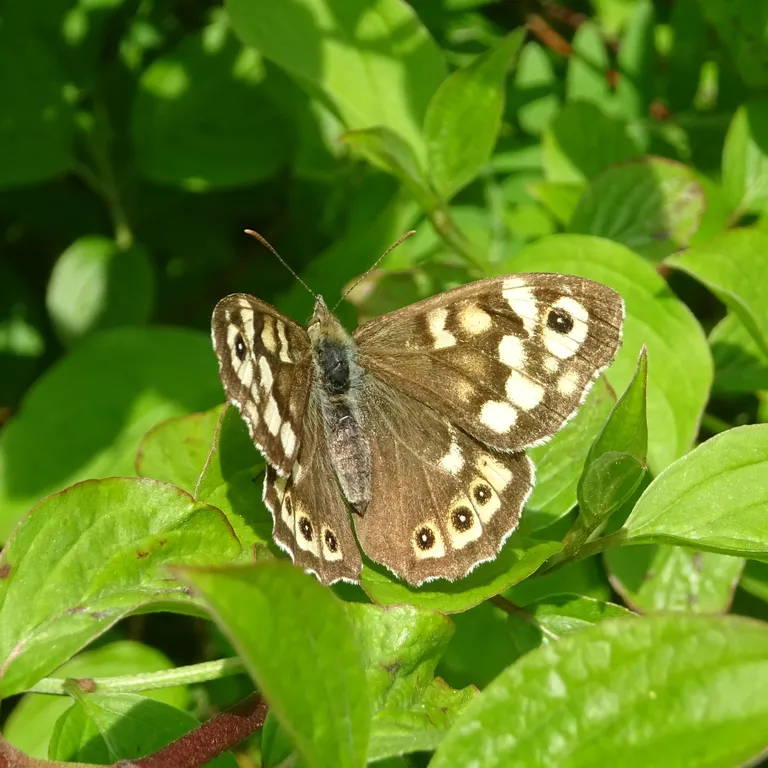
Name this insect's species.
Pararge aegeria
